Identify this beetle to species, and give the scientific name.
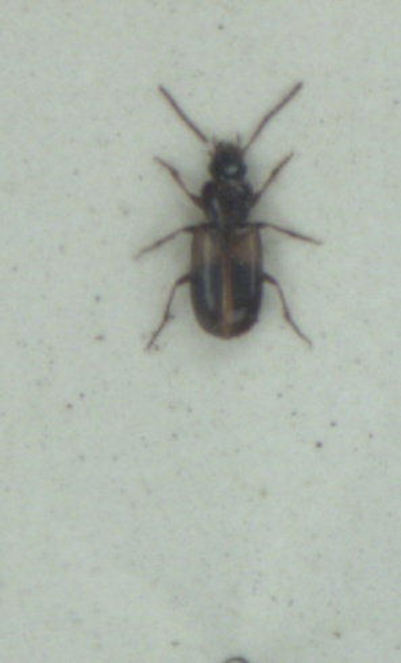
Acupalpus meridianus
